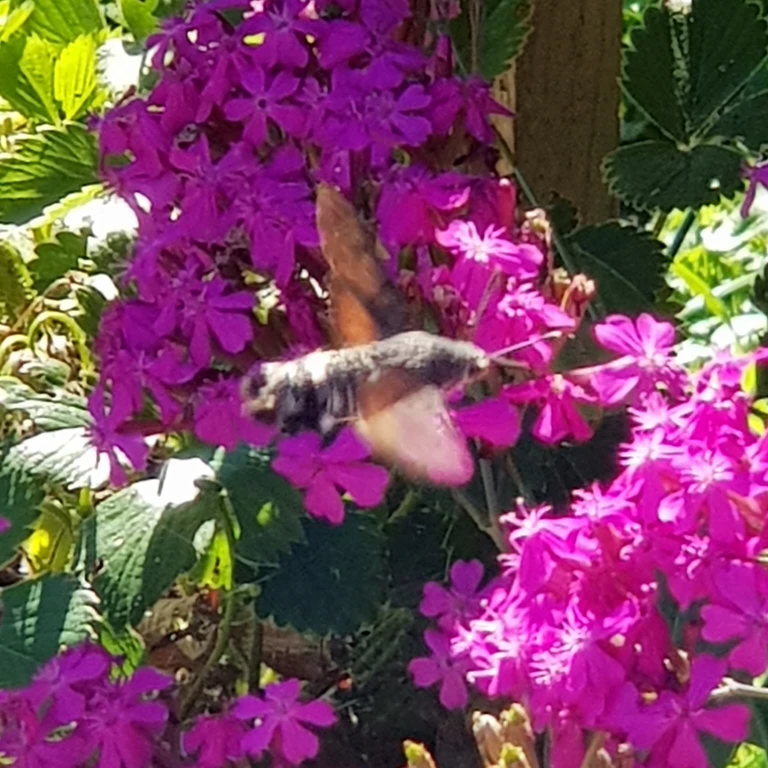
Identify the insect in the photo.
Macroglossum stellatarum
